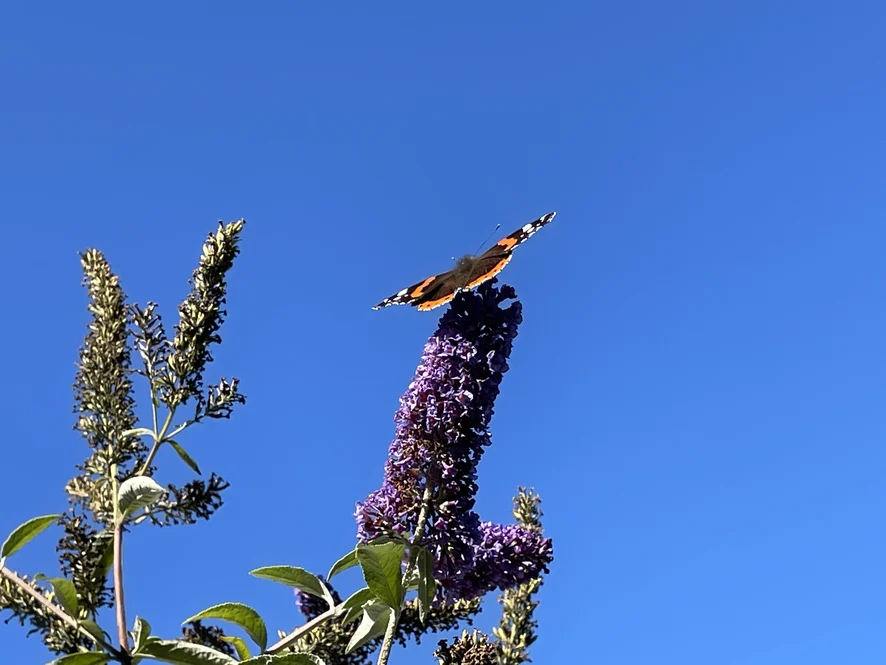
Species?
Vanessa atalanta
